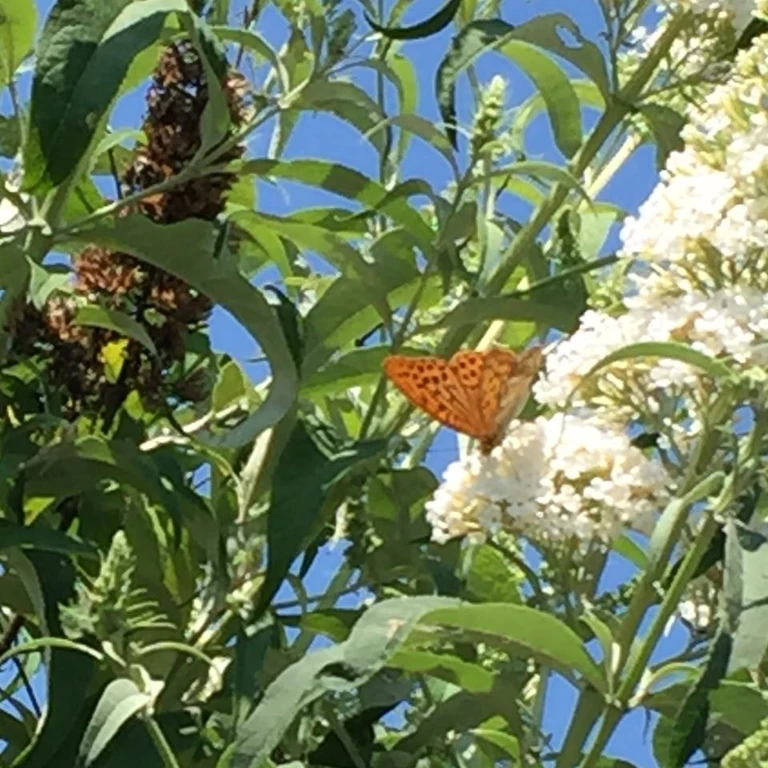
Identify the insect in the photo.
Argynnis paphia
